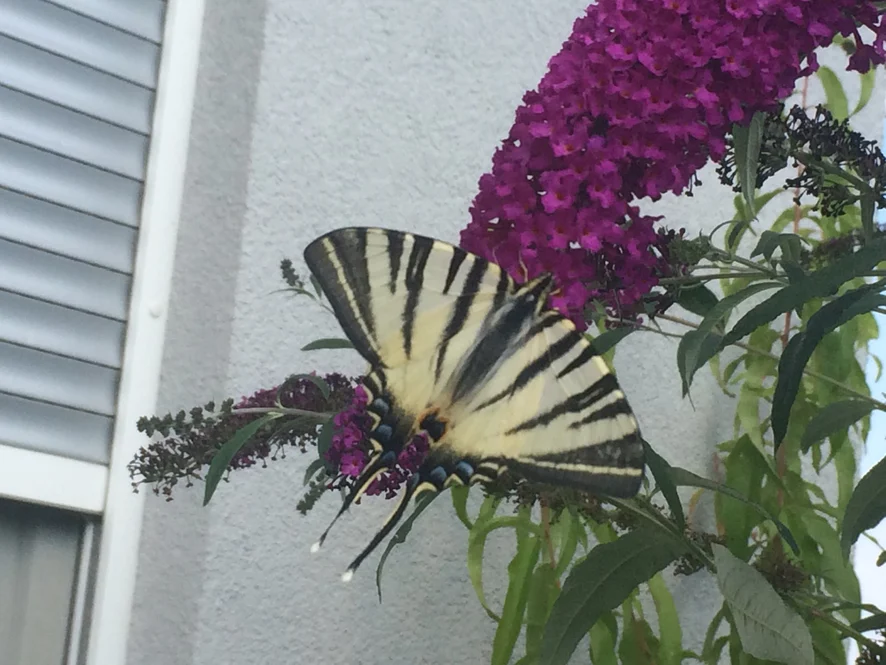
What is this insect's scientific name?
Iphiclides podalirius
